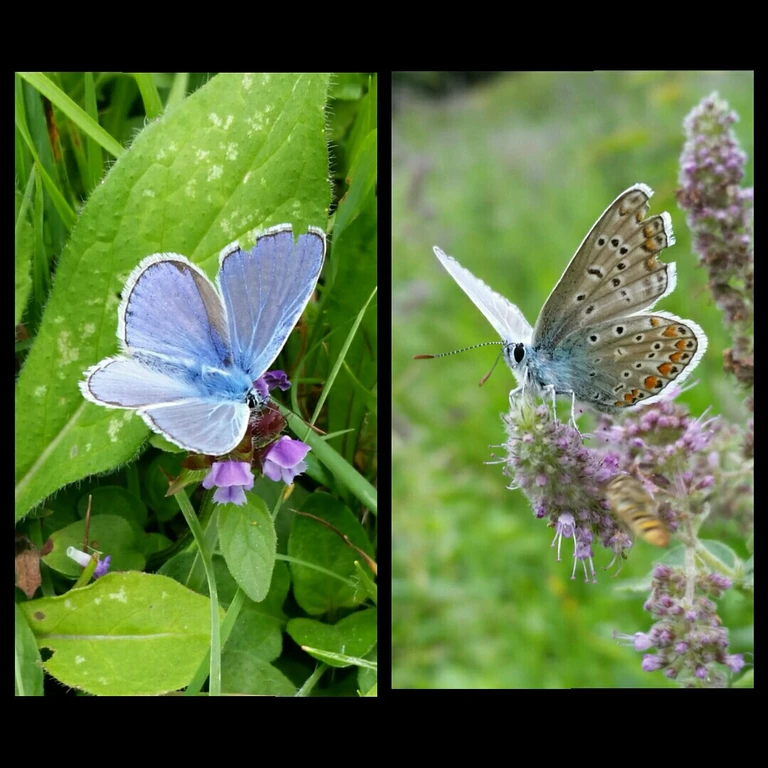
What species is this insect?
Polyommatus icarus
